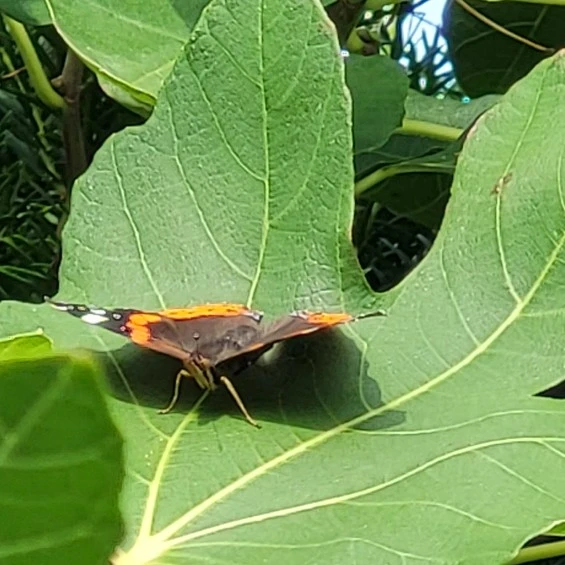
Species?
Vanessa atalanta
